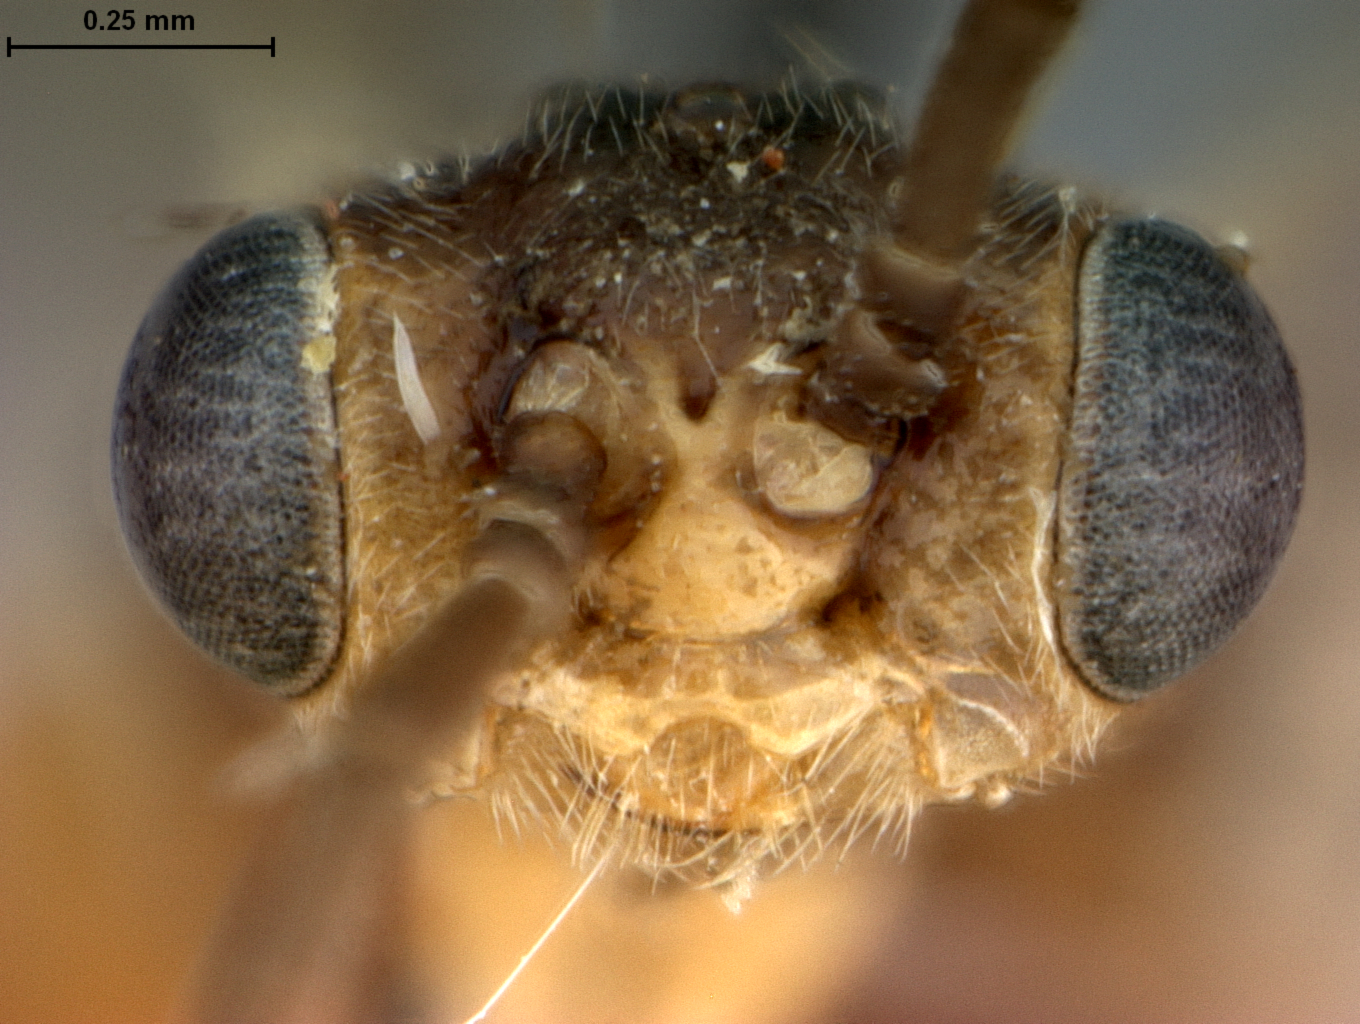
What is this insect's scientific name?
Pontania borealis
